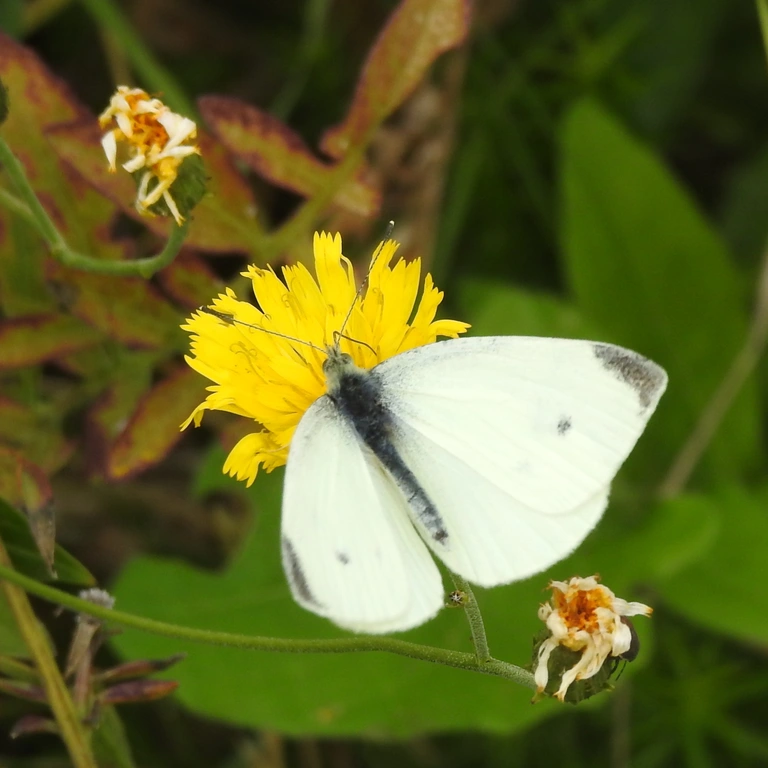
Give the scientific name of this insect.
Pieris rapae
